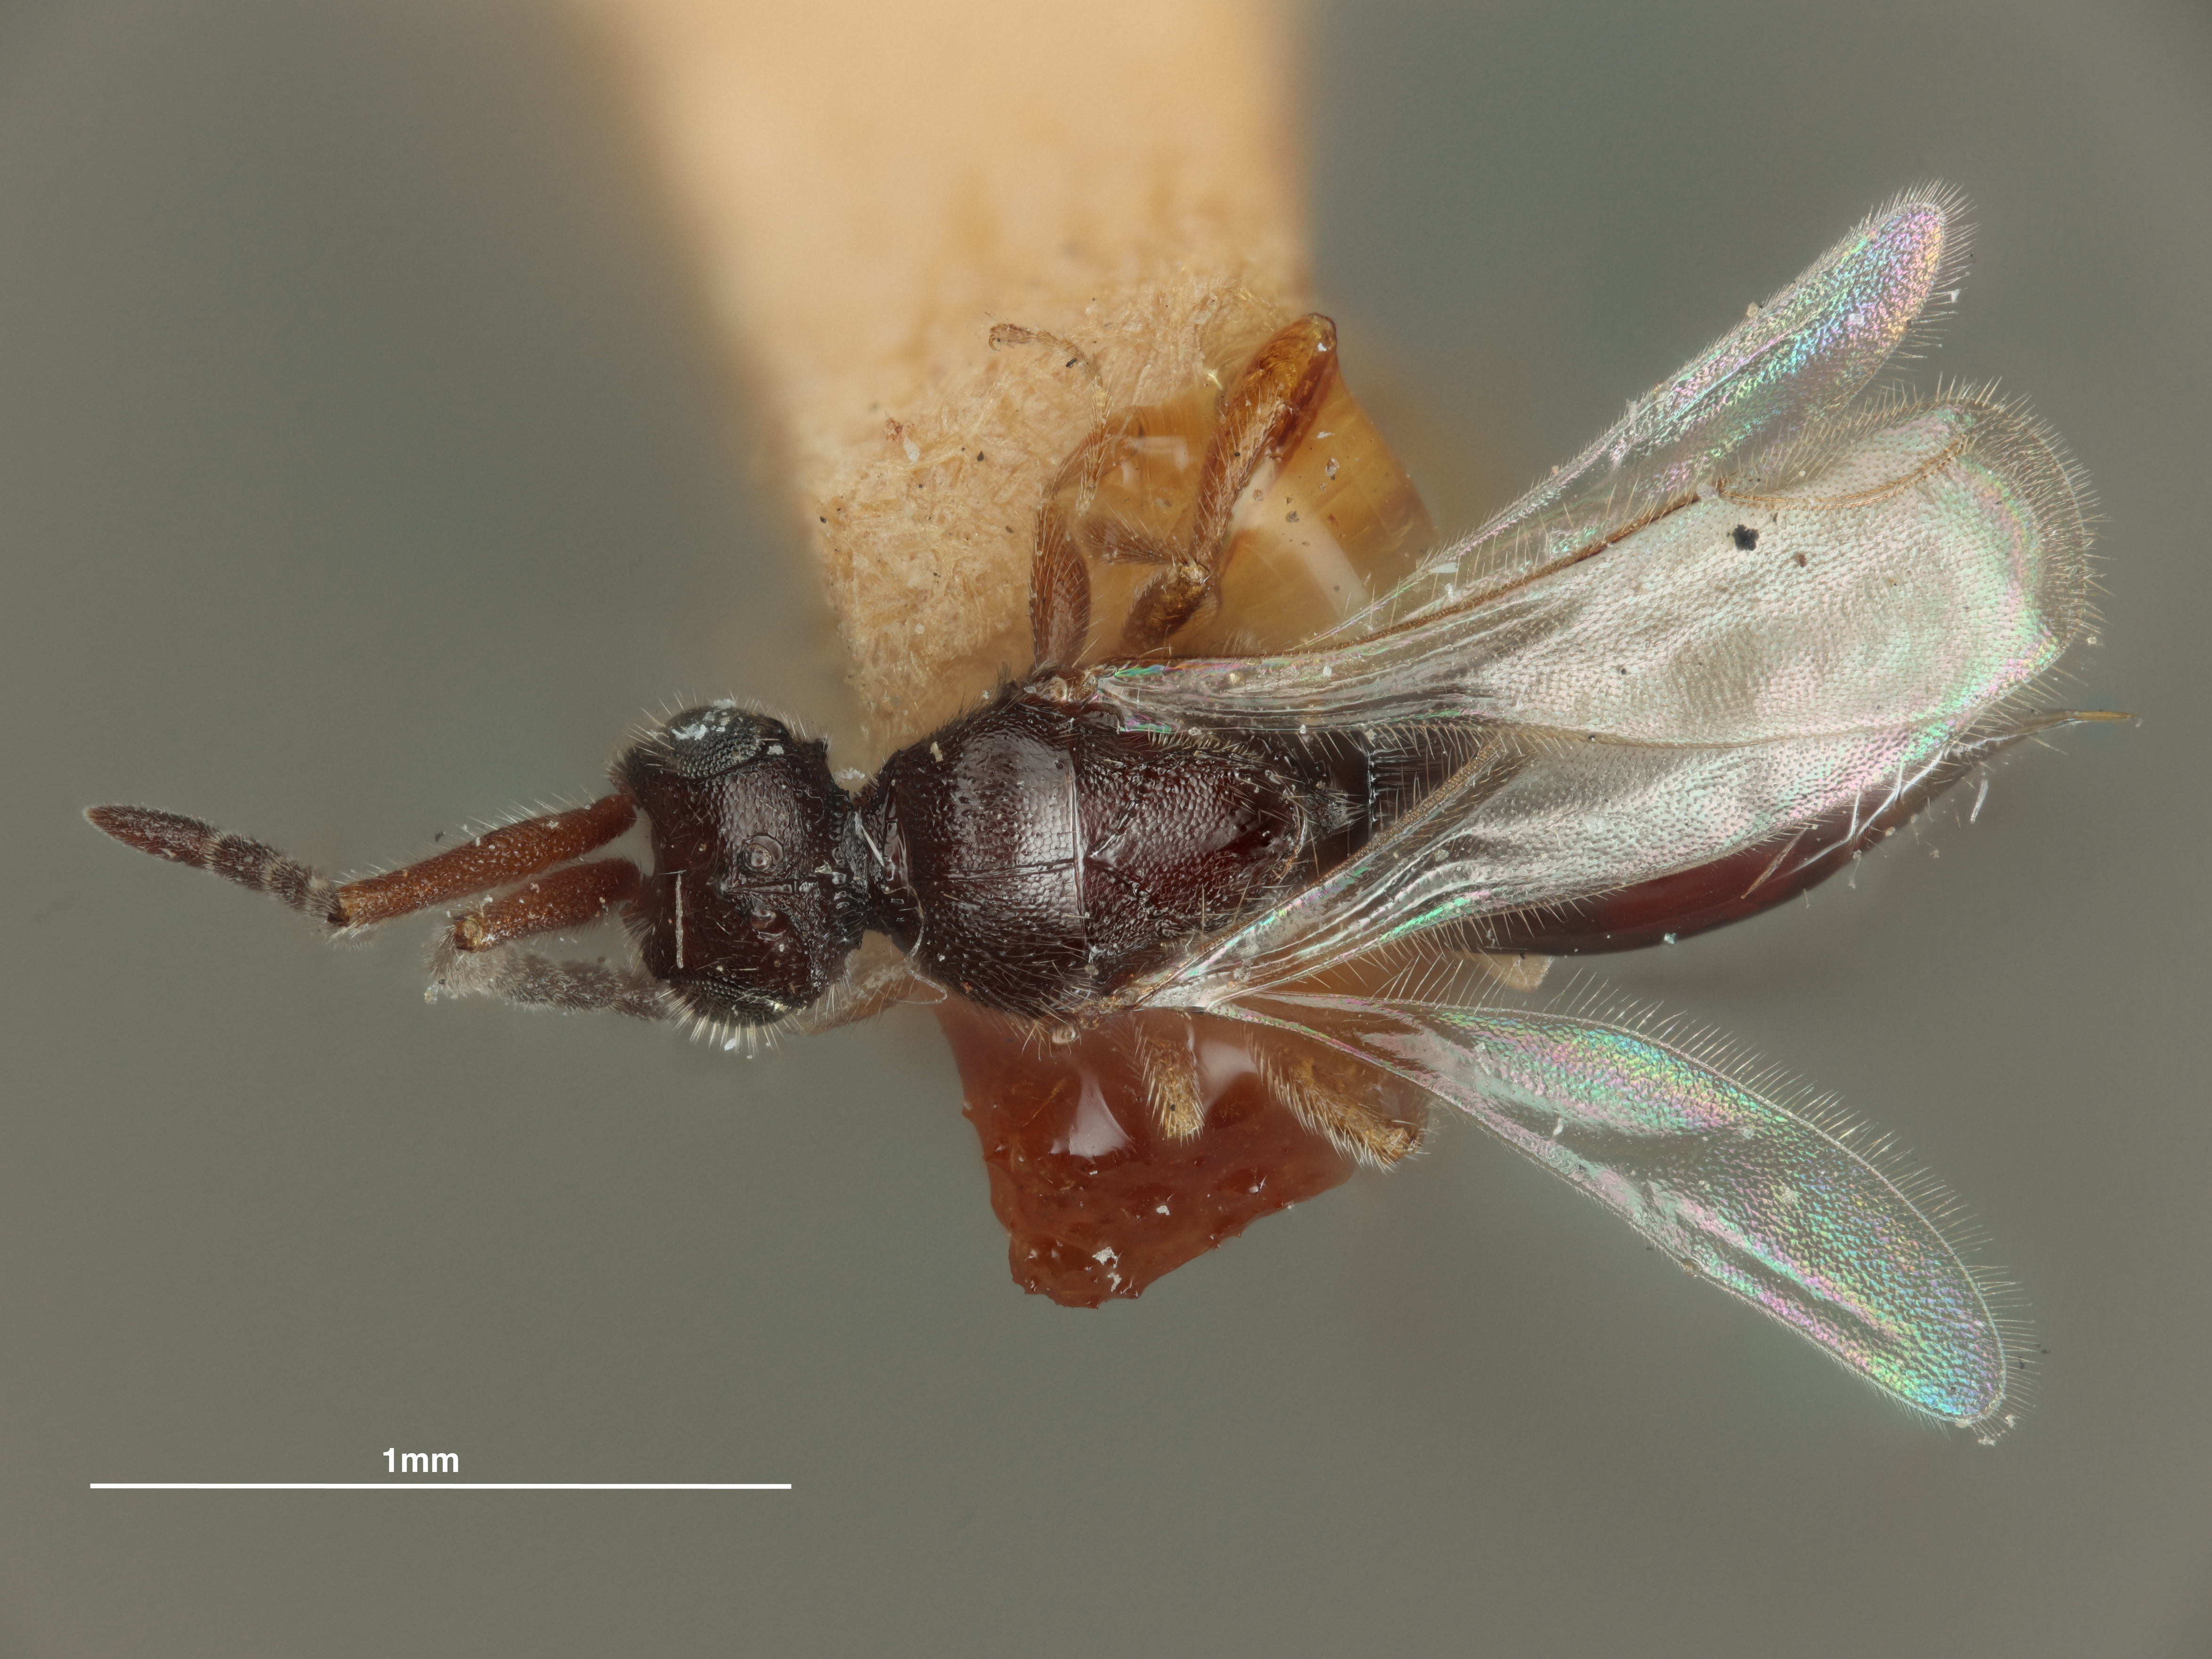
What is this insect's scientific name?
Ceraphron carinatus
